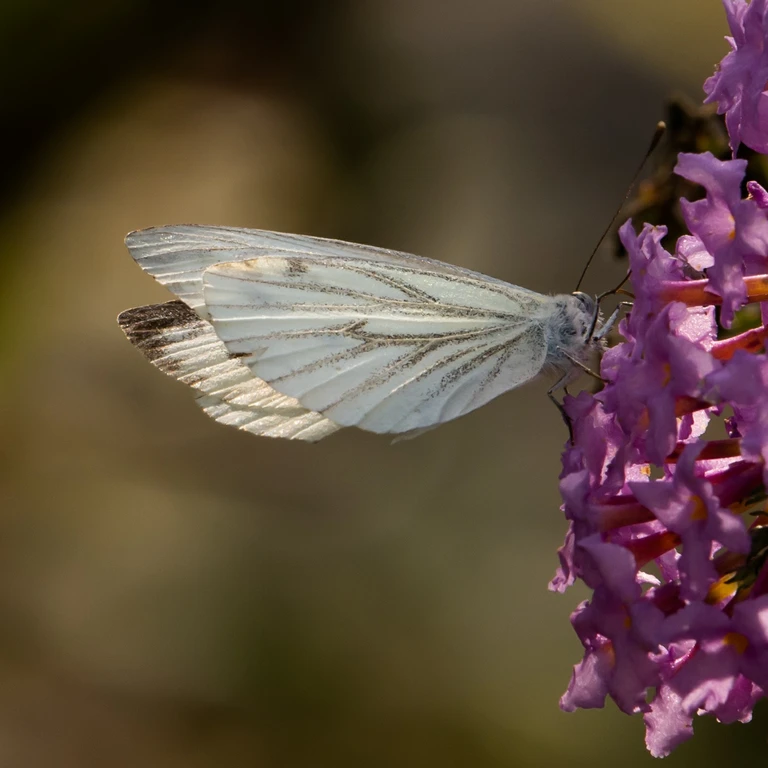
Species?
Pieris napi
